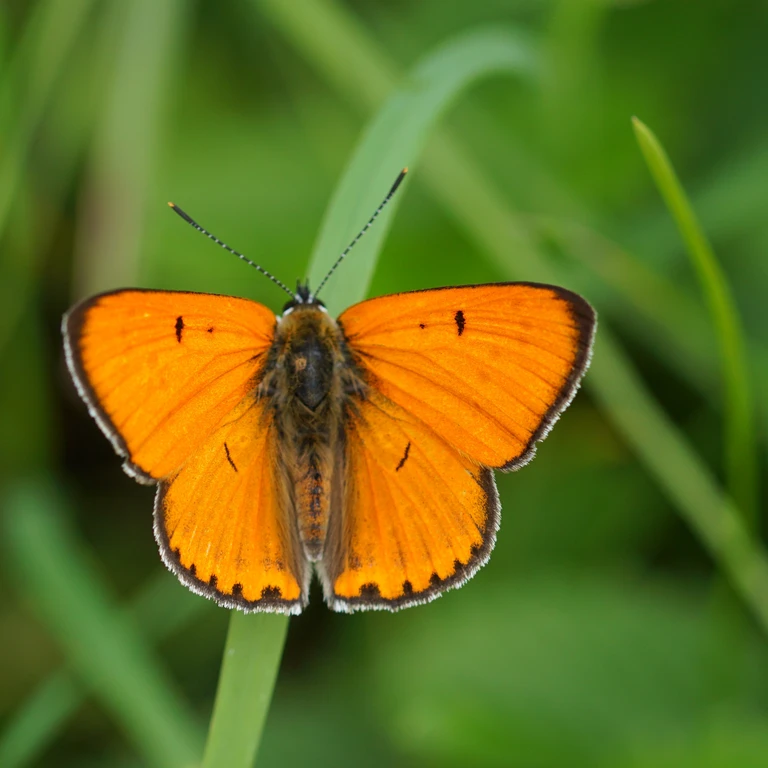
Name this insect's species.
Lycaena dispar
